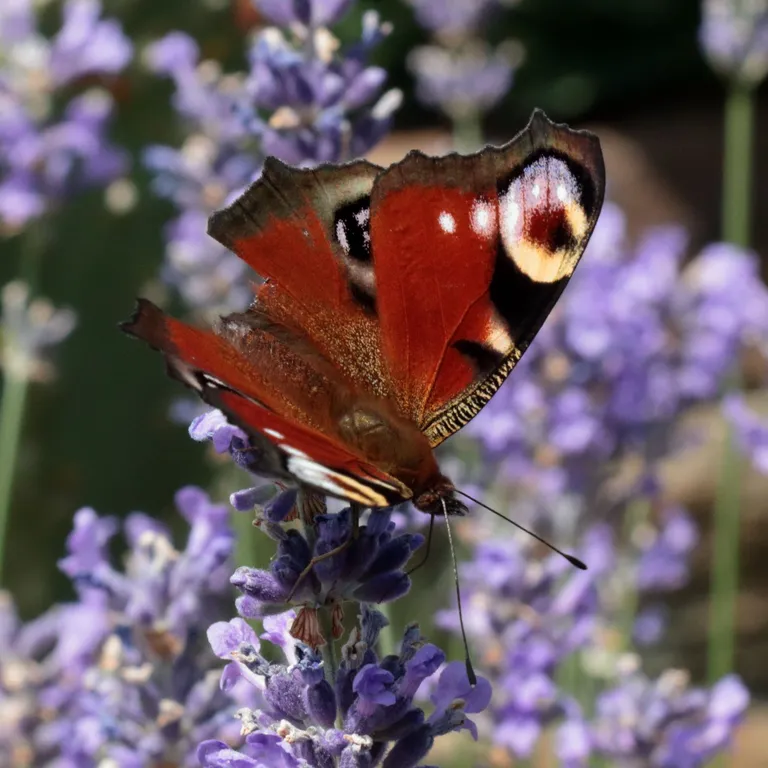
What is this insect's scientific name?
Aglais io
